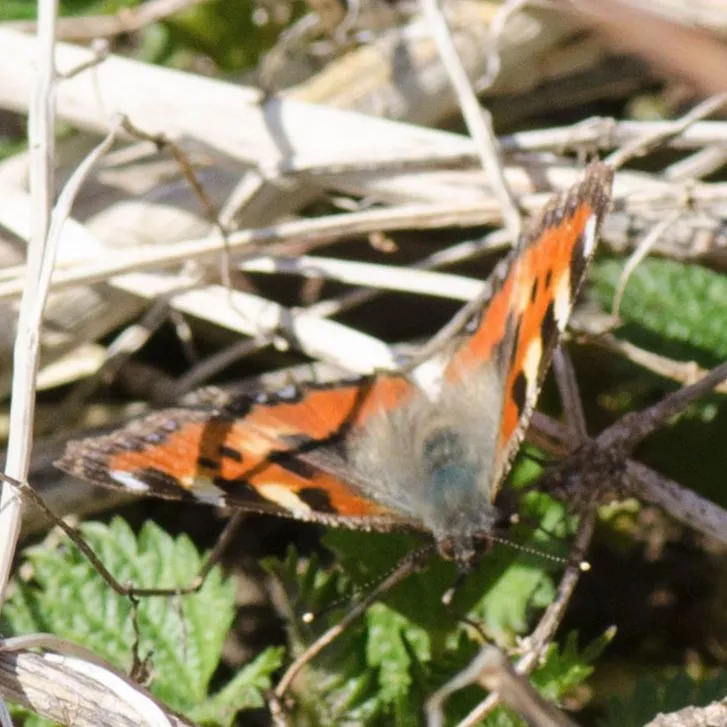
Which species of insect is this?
Aglais urticae
